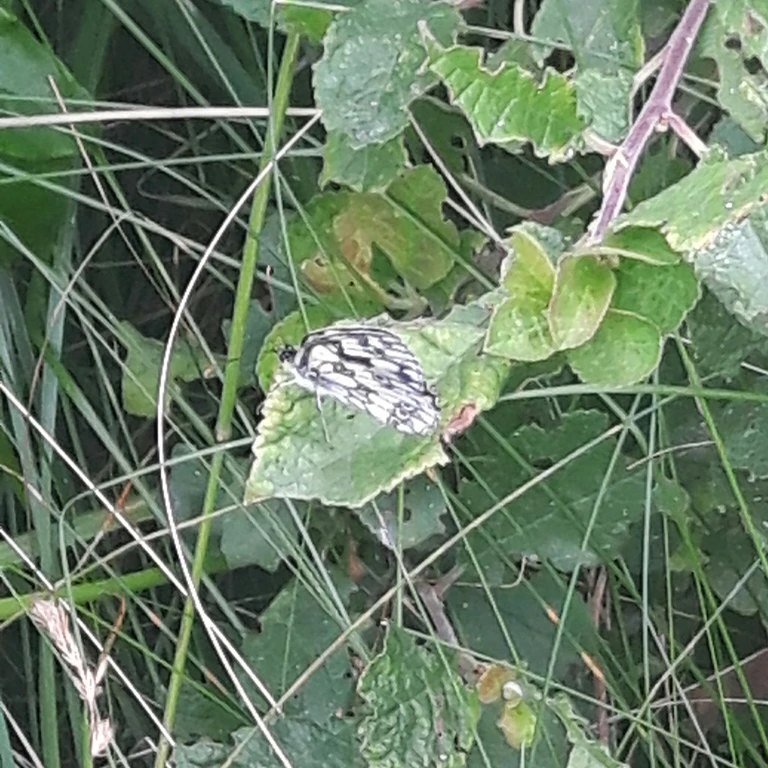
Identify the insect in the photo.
Melanargia galathea
